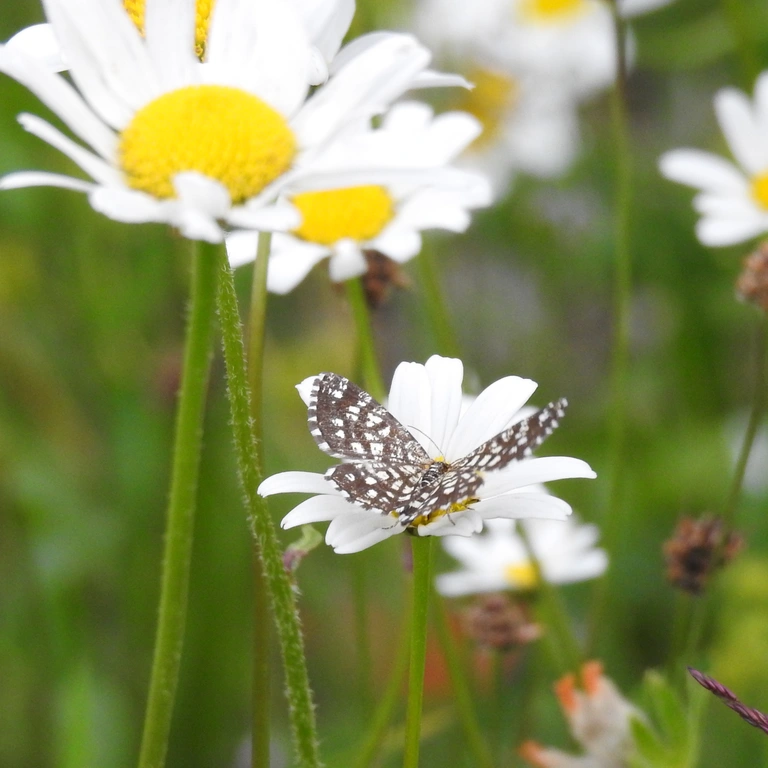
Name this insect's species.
Chiasmia clathrata
